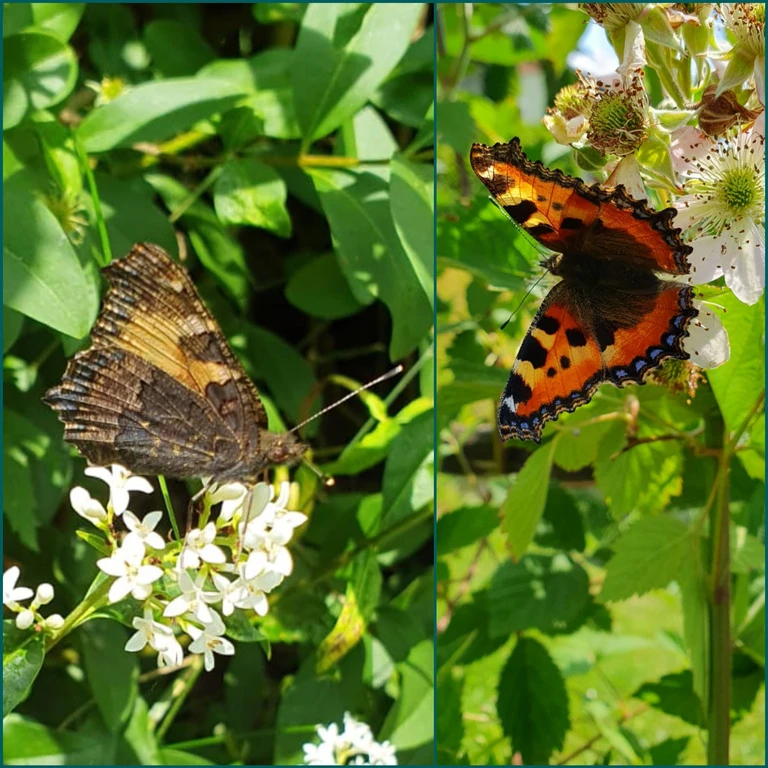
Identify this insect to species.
Aglais urticae
